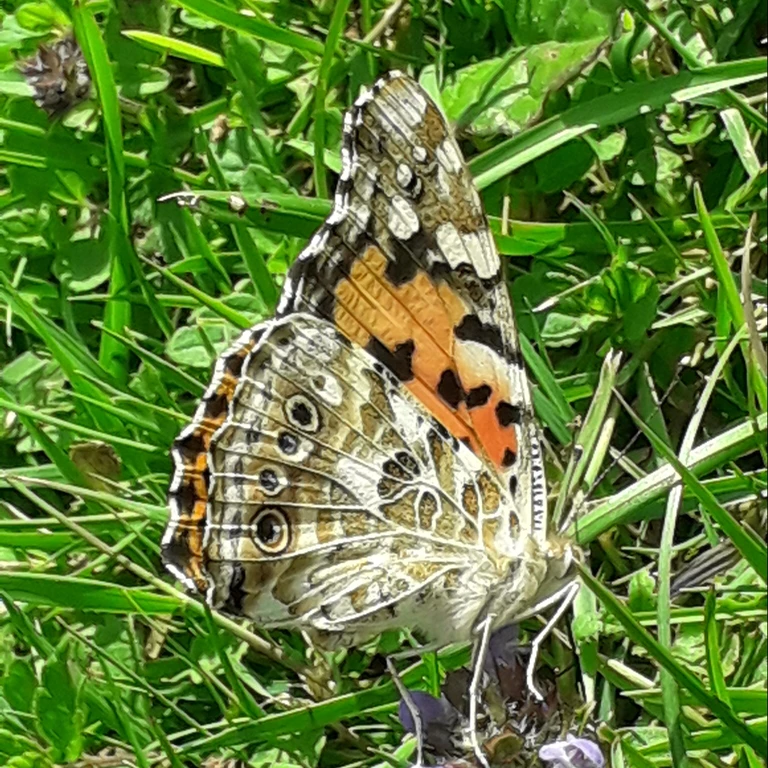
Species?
Vanessa cardui
